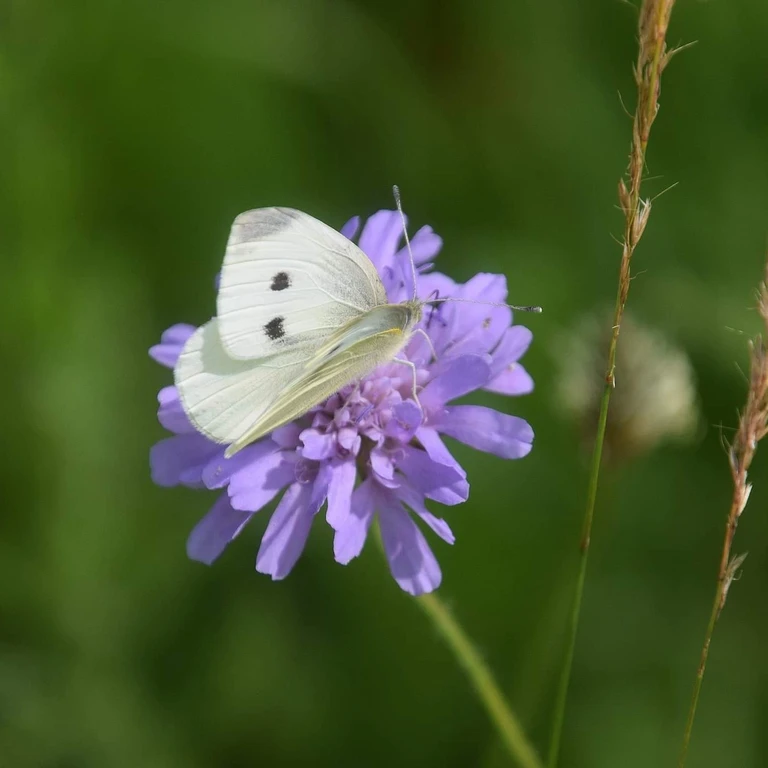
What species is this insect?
Pieris rapae
